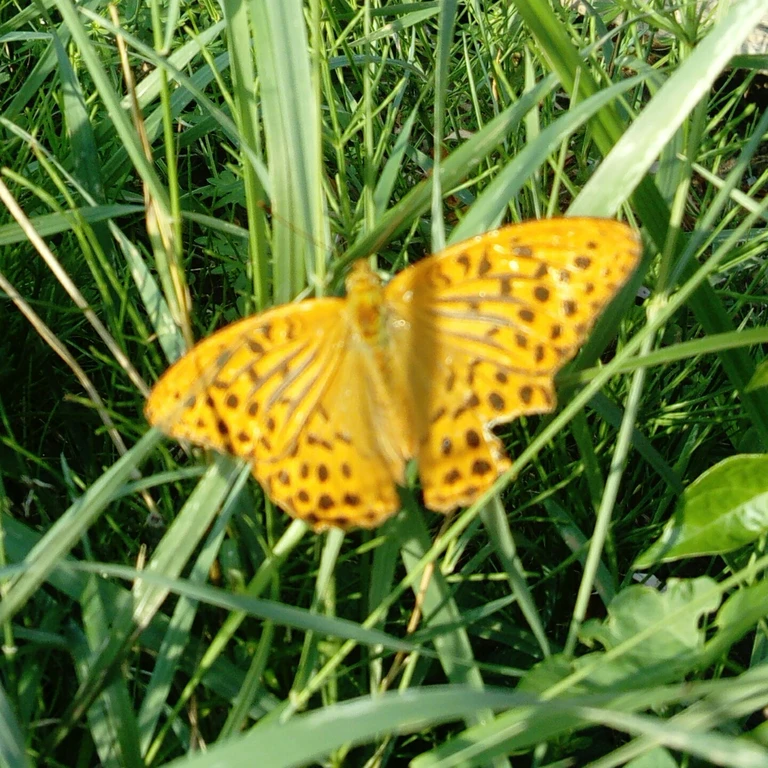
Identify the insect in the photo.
Argynnis paphia
